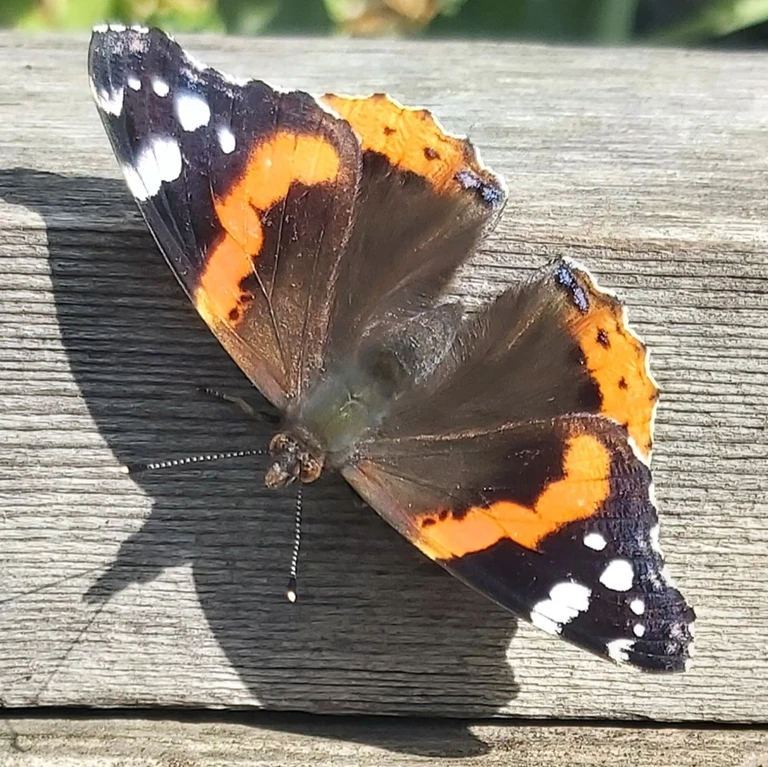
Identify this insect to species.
Vanessa atalanta
